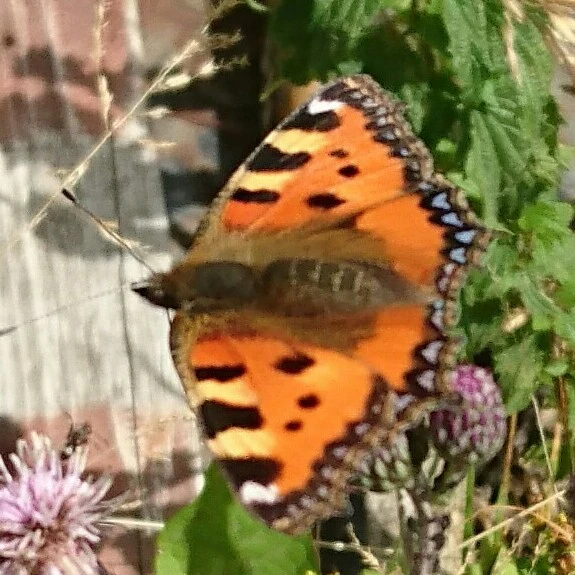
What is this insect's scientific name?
Aglais urticae
